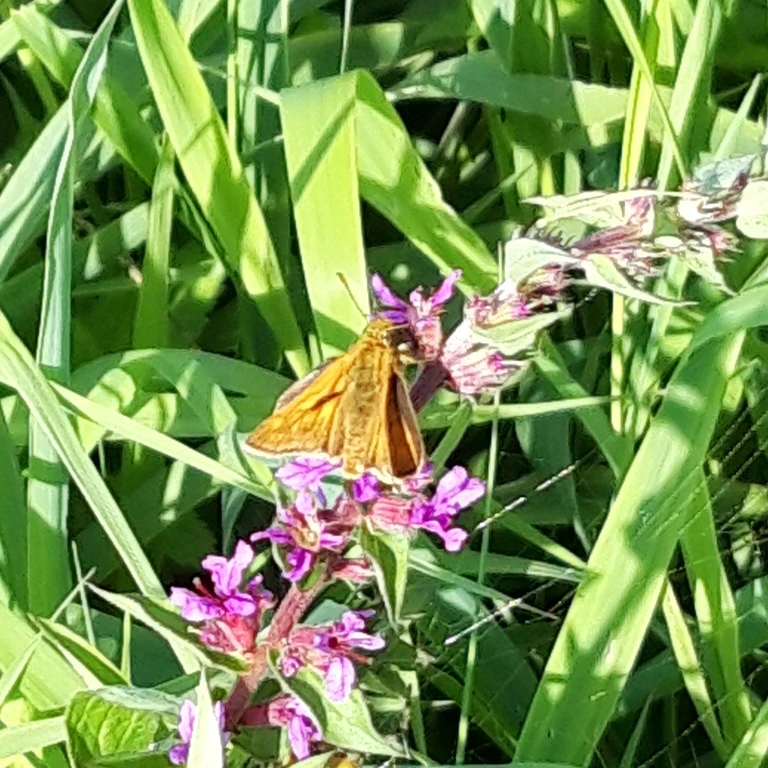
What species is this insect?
Ochlodes sylvanus (also Ochlodes venata)
